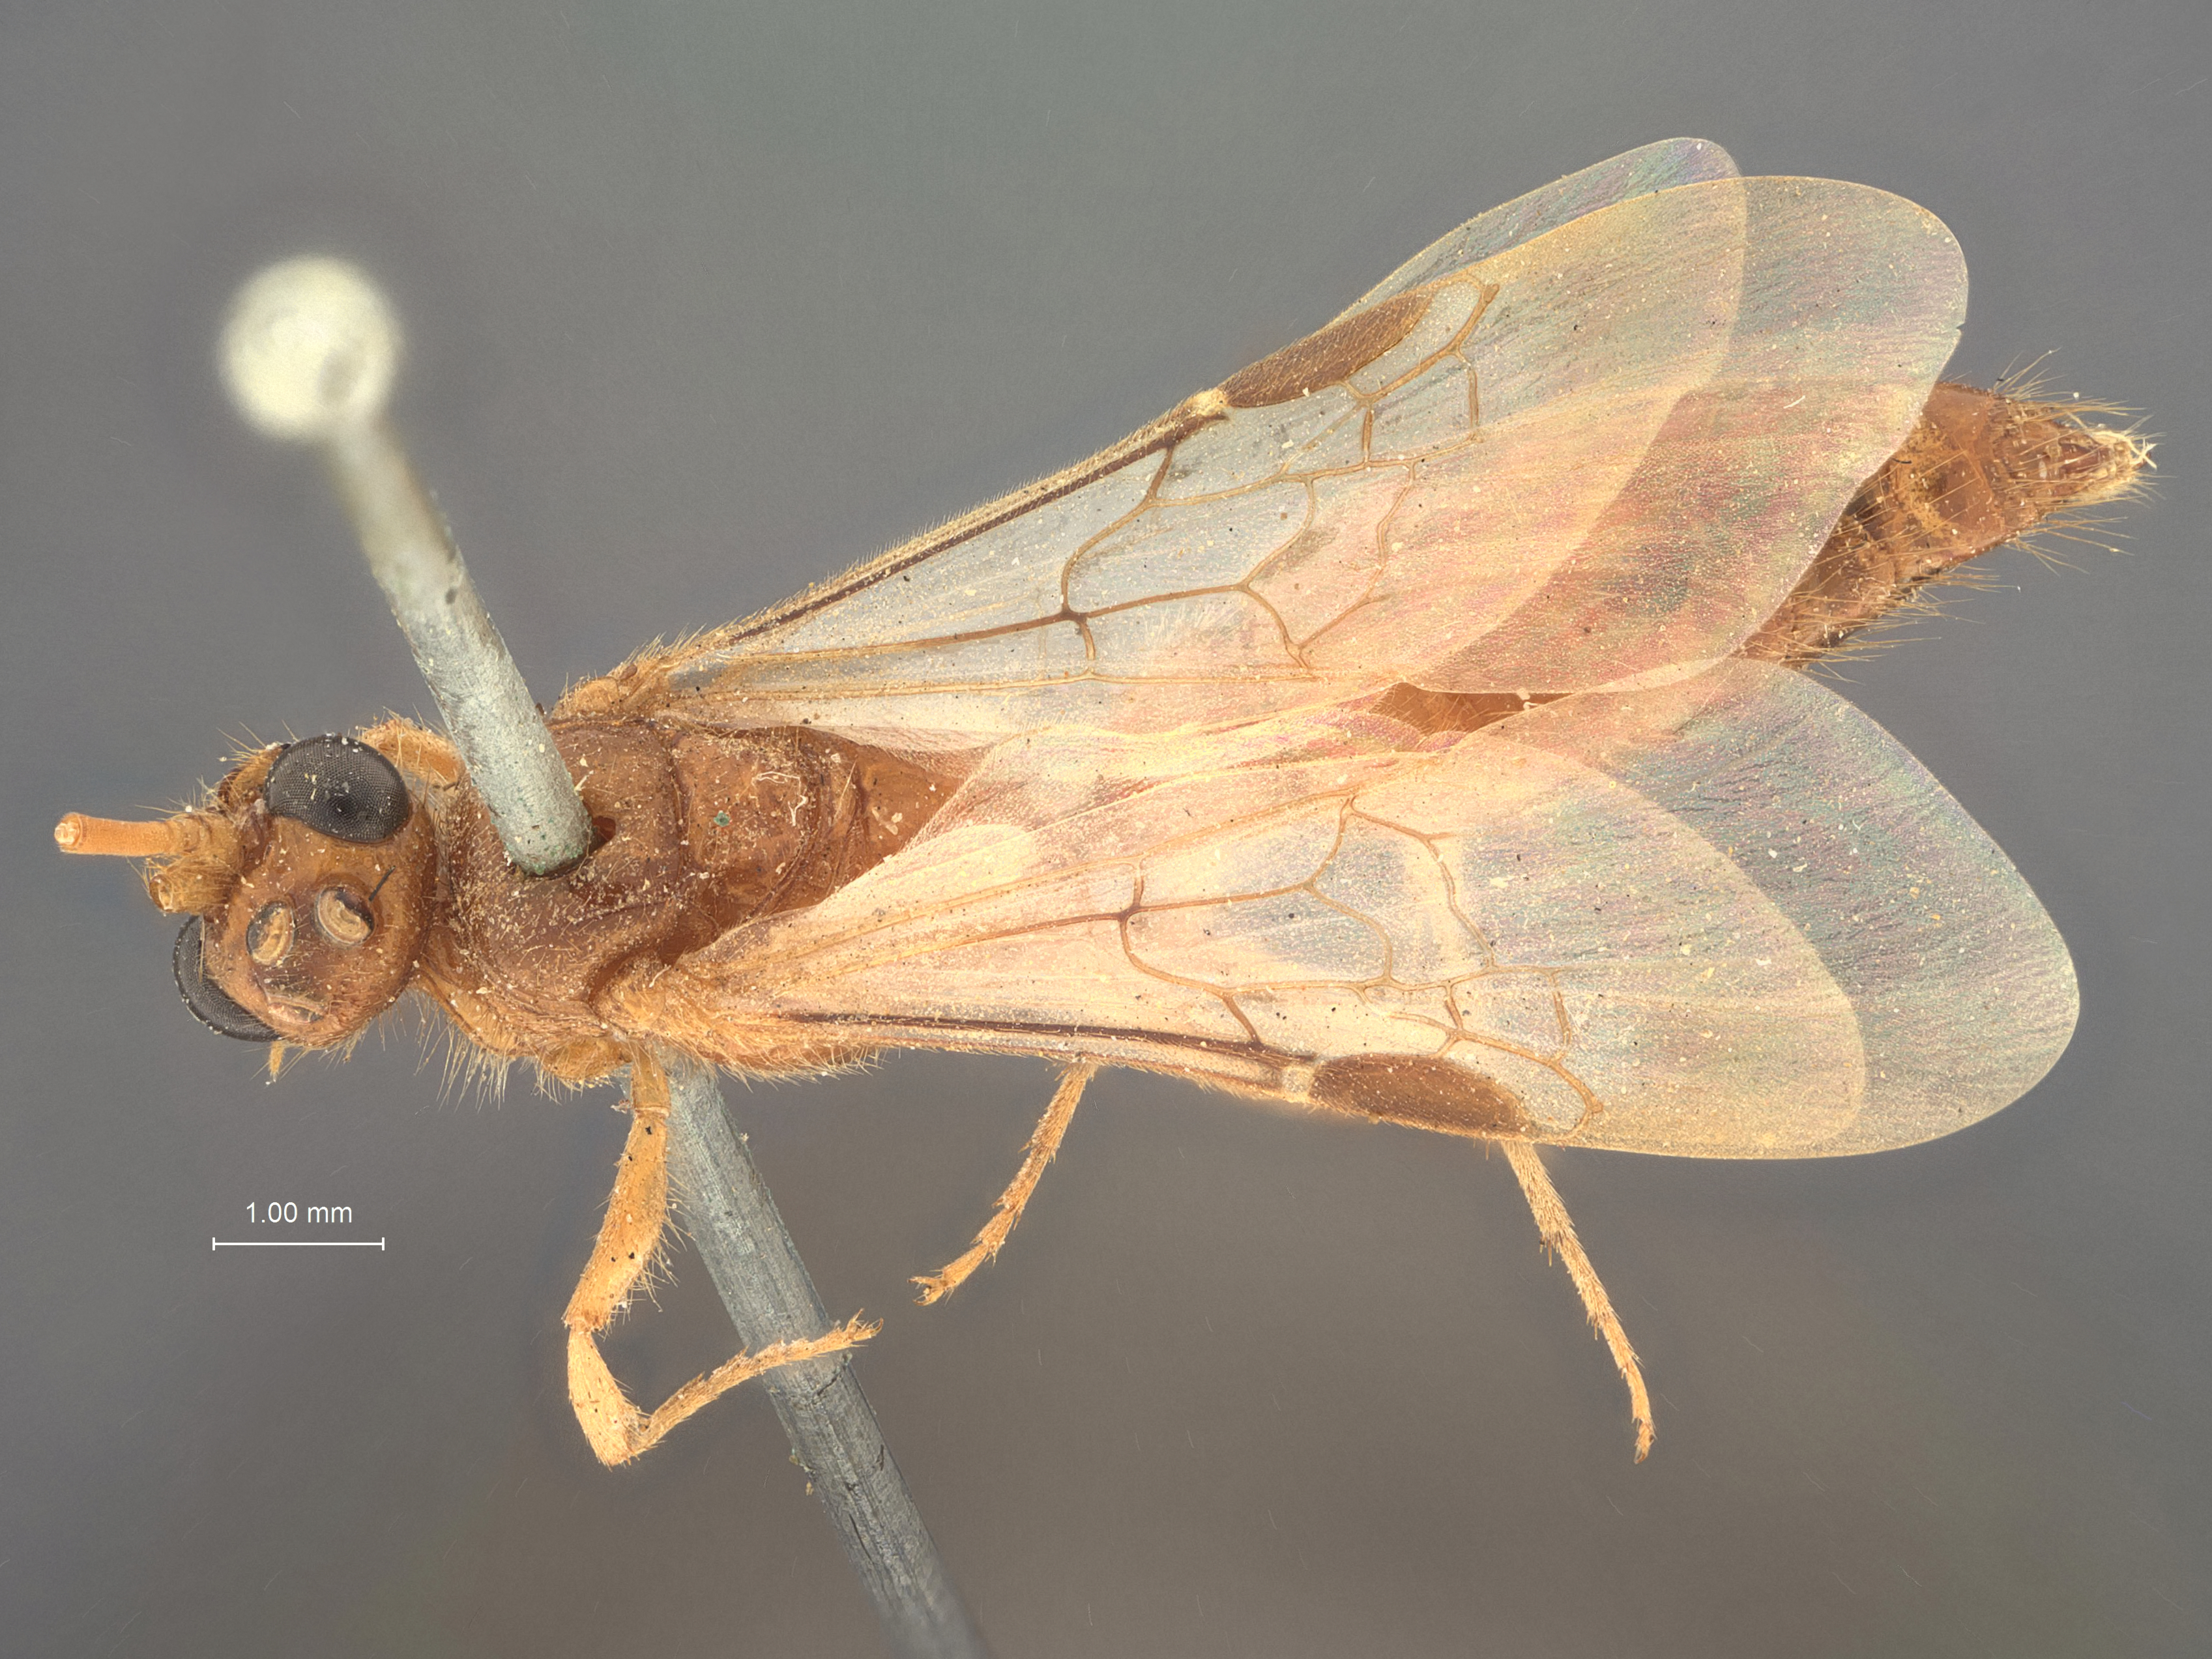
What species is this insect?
Brachycistis inaequalis
